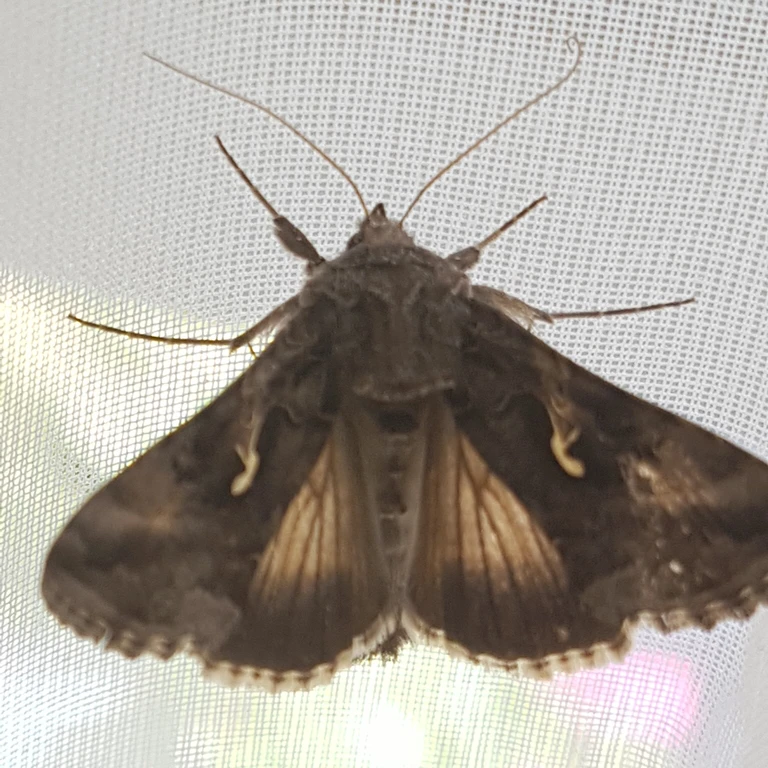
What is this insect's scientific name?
Autographa gamma
